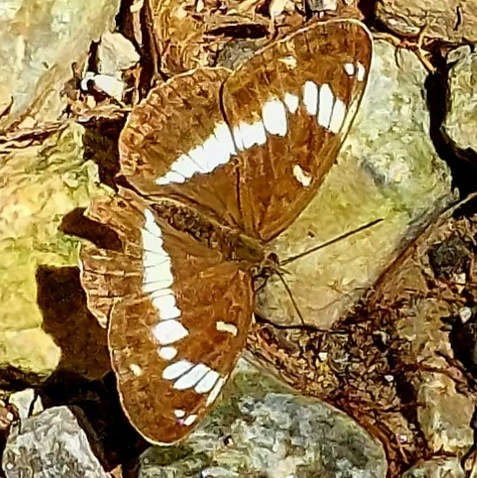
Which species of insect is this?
Limenitis camilla (also Ladoga camilla)
